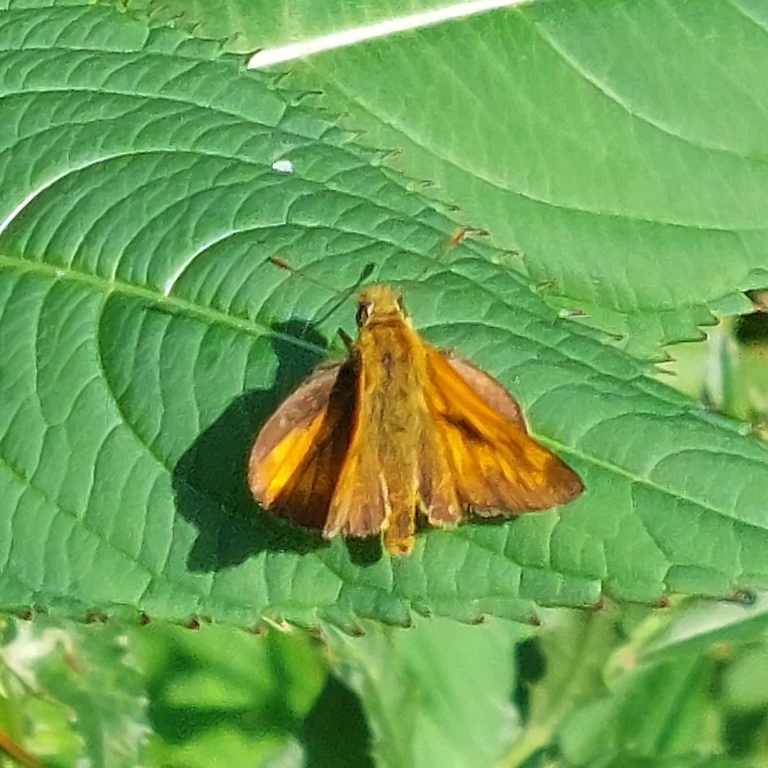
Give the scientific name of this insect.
Ochlodes sylvanus (also Ochlodes venata)
